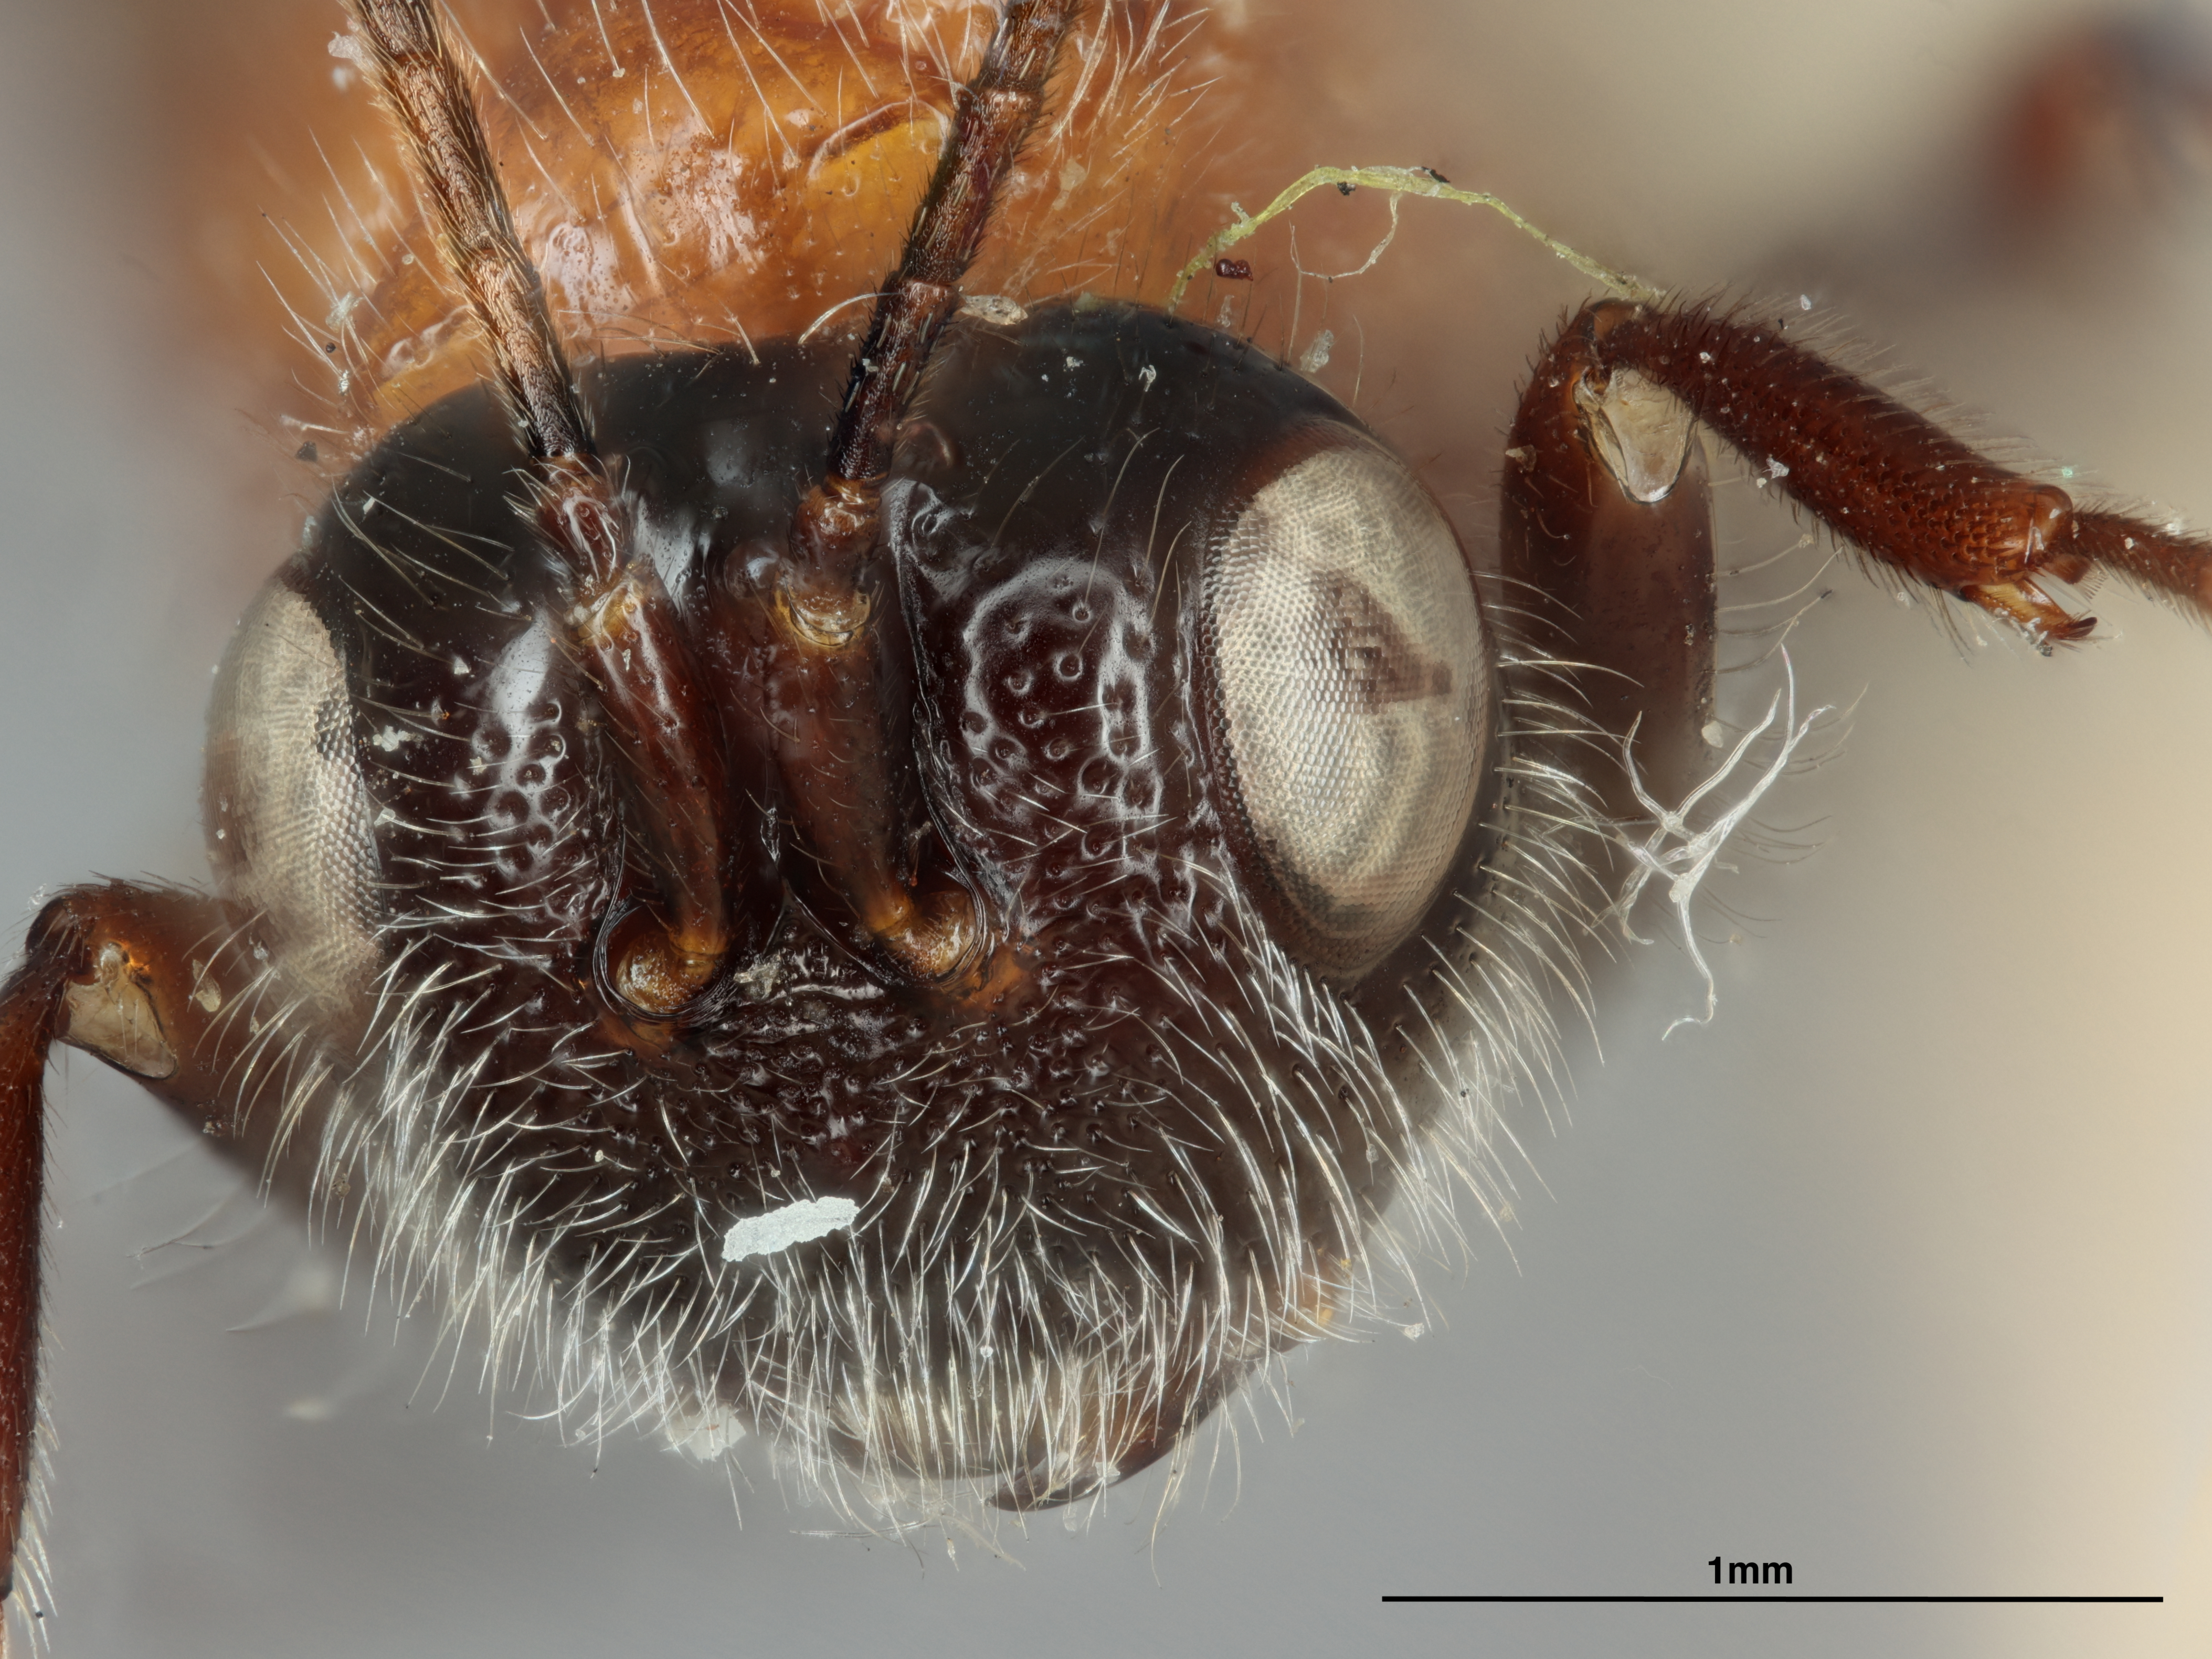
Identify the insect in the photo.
Cenocoelius quadratus
